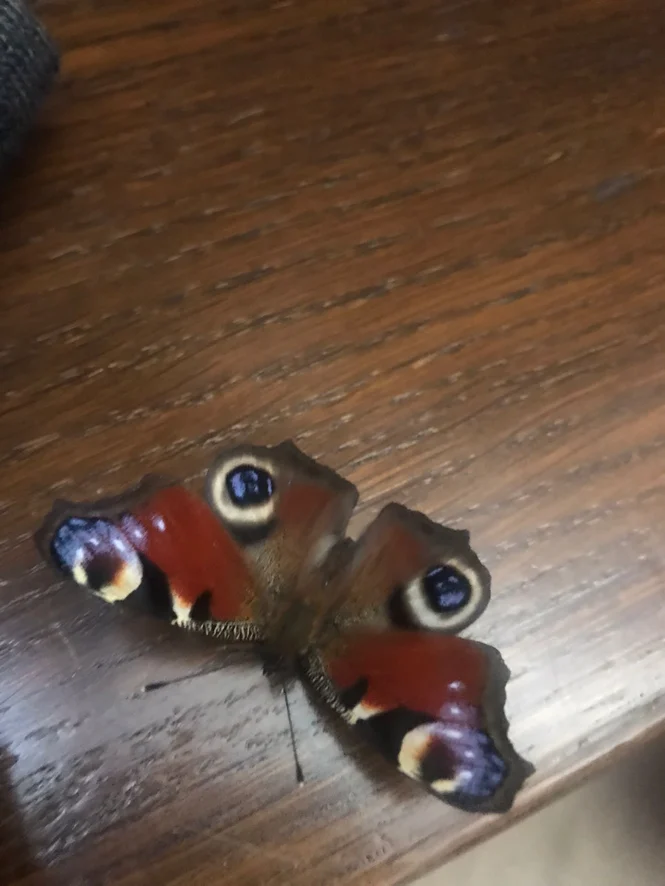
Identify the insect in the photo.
Aglais io
